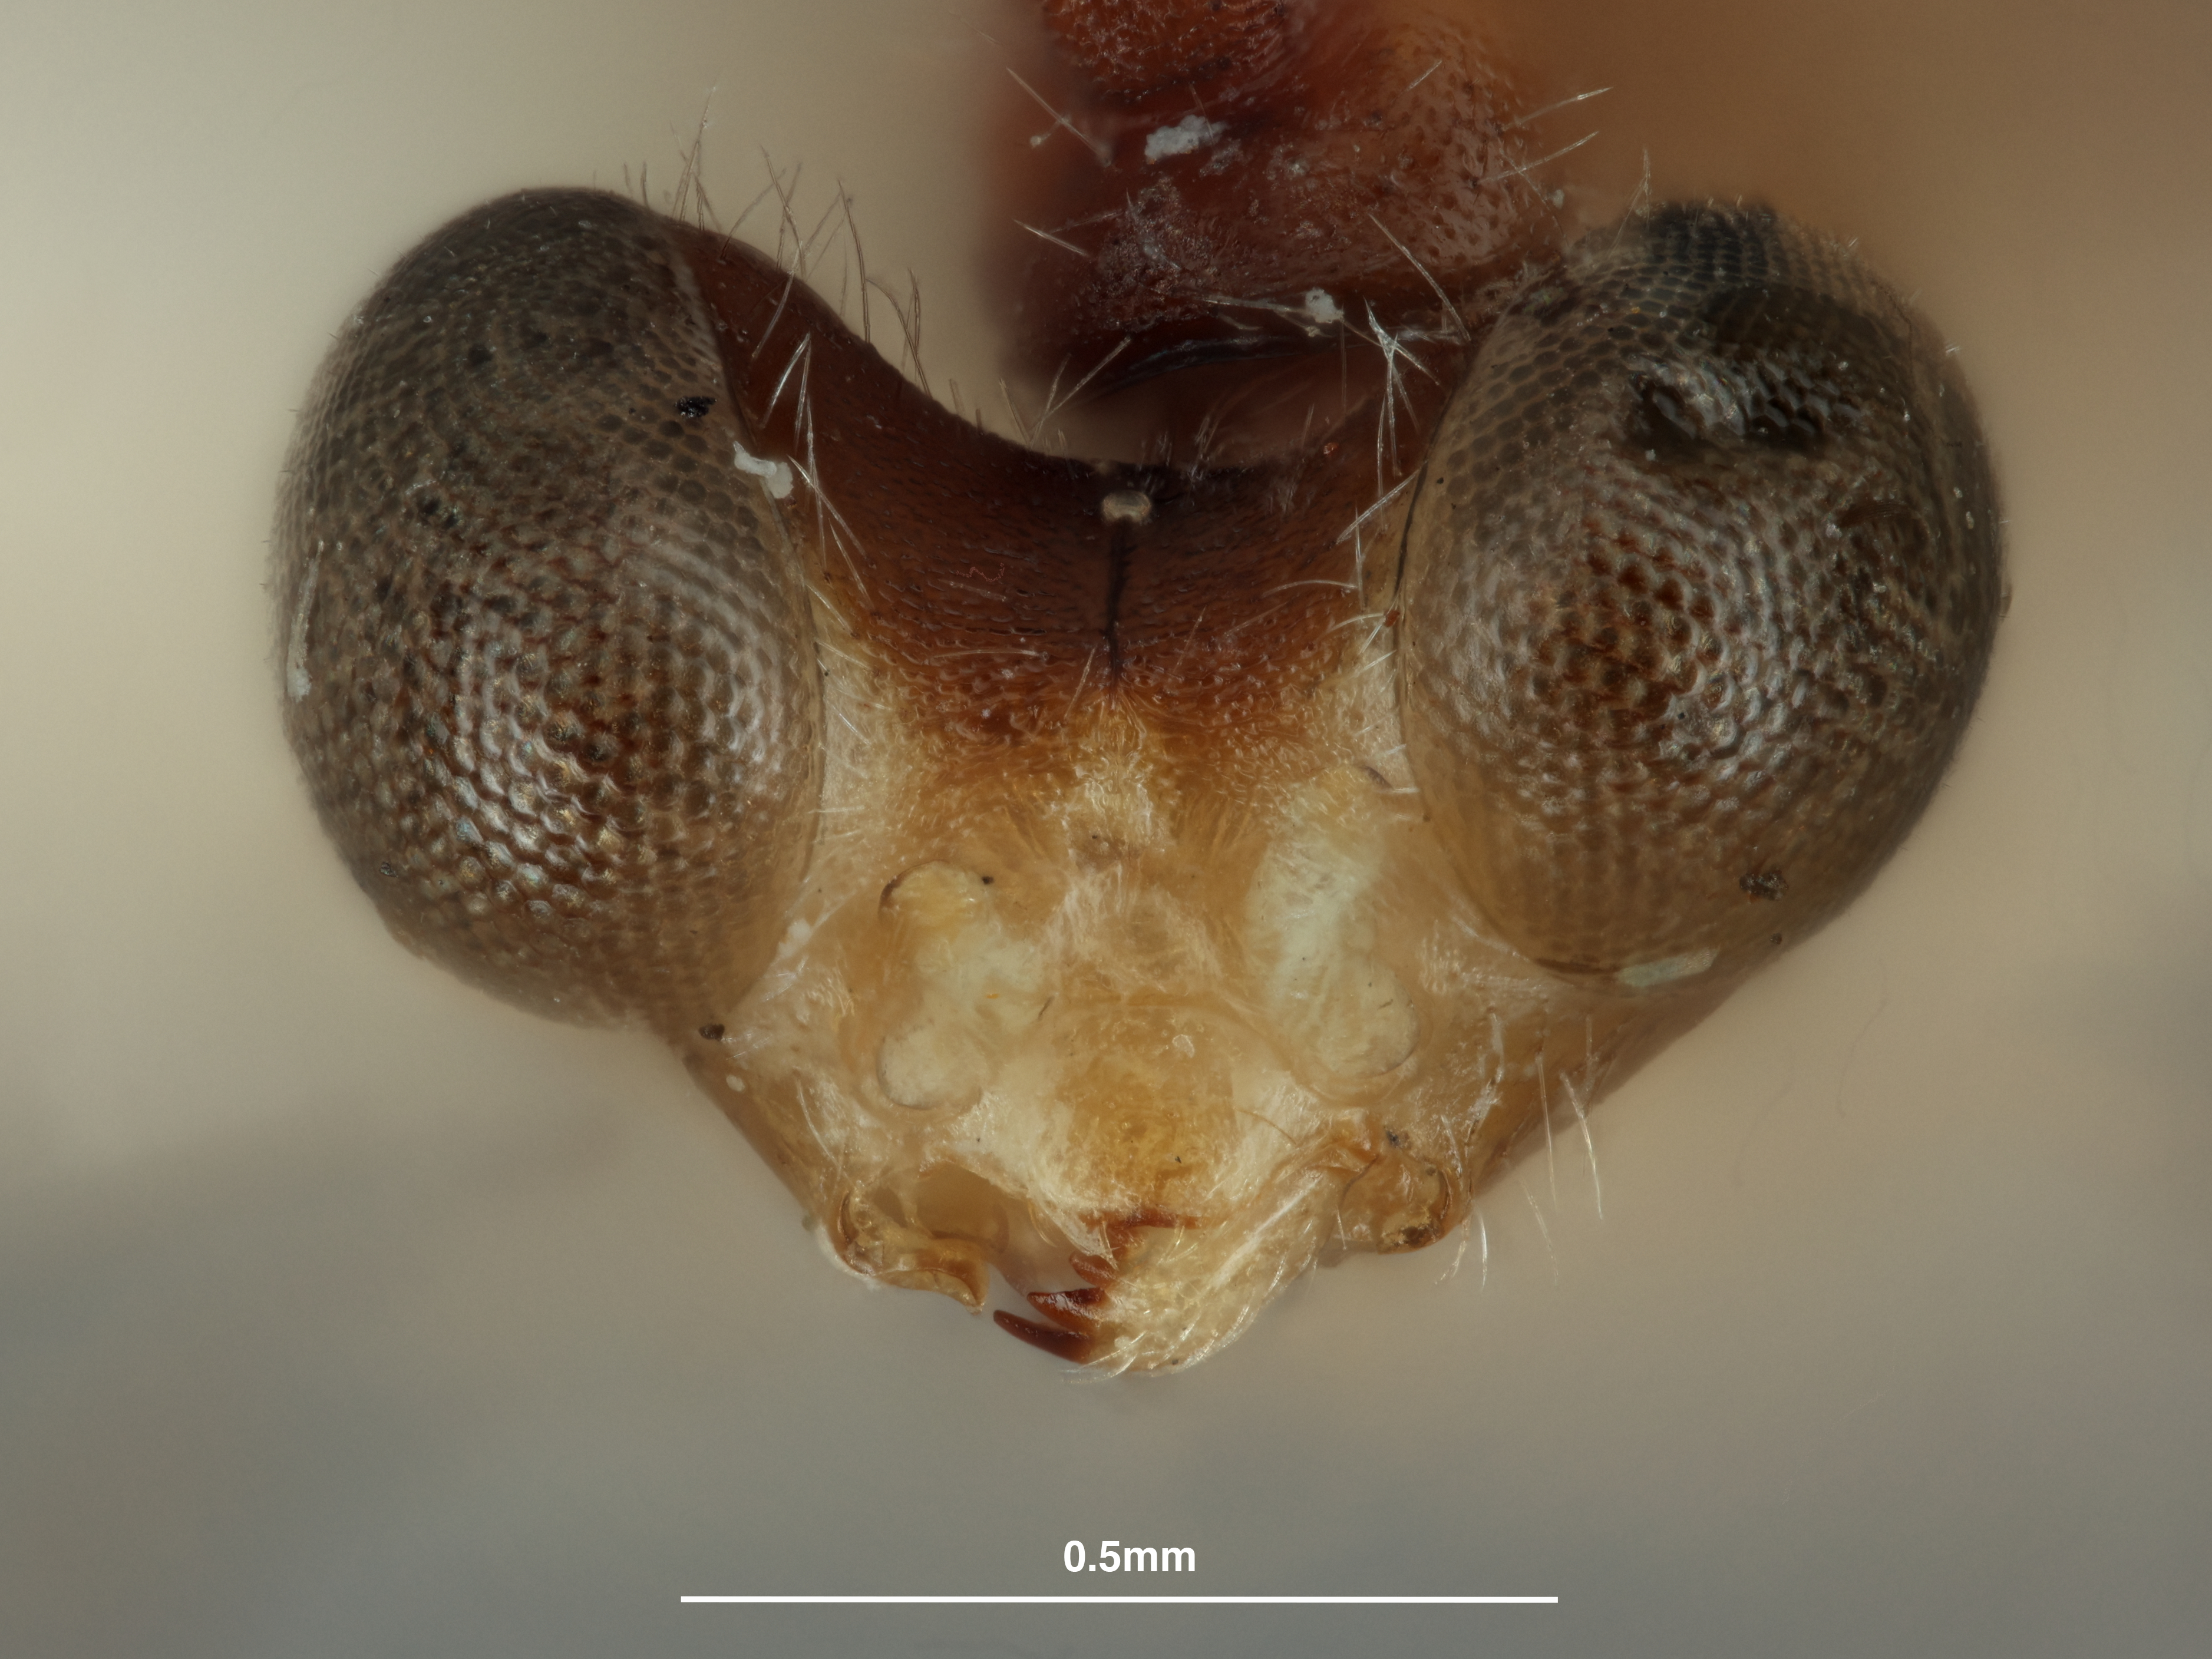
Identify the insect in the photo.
Agonatopoides insularis
